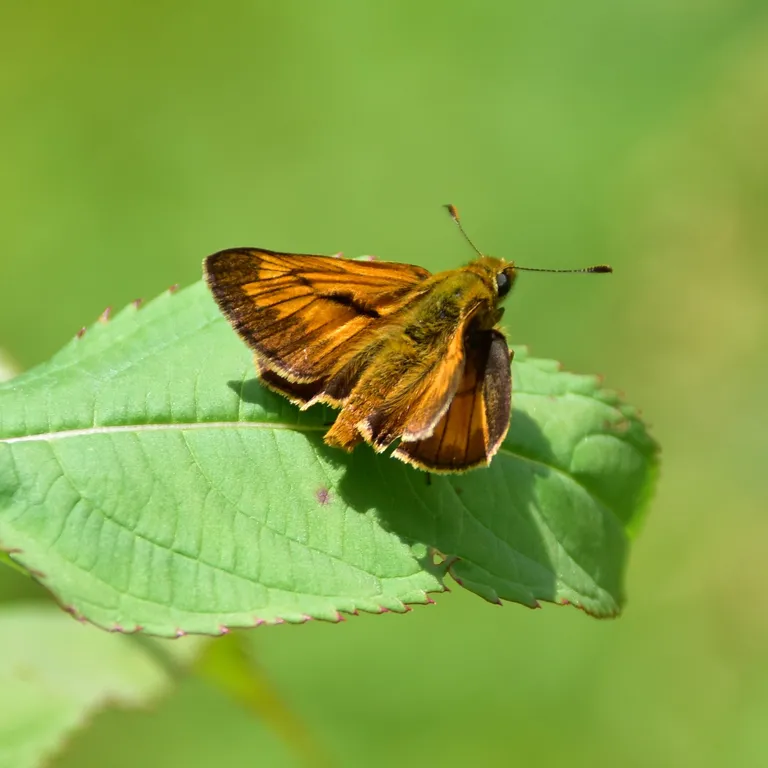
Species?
Ochlodes sylvanus (also Ochlodes venata)
